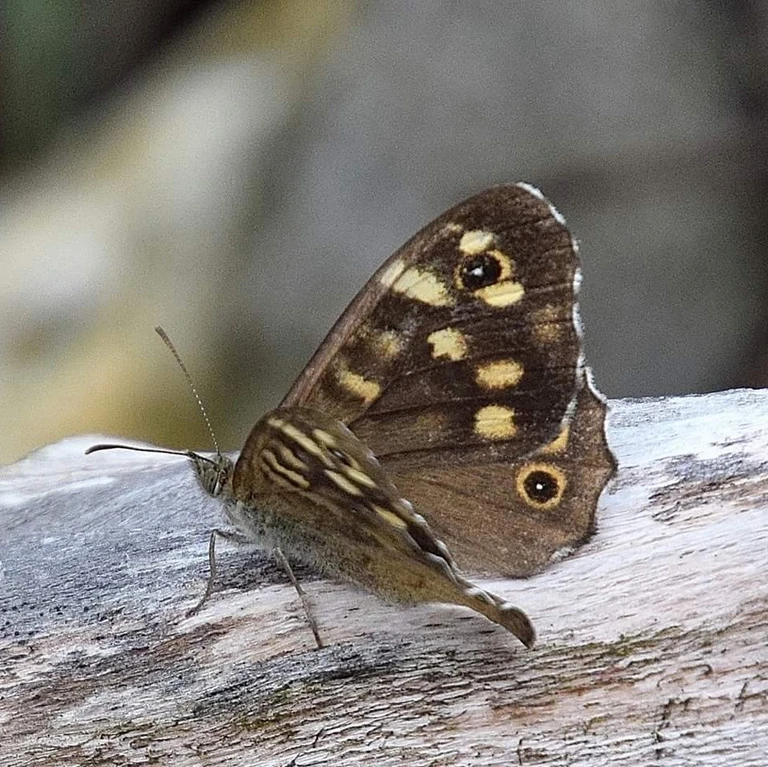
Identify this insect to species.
Pararge aegeria
